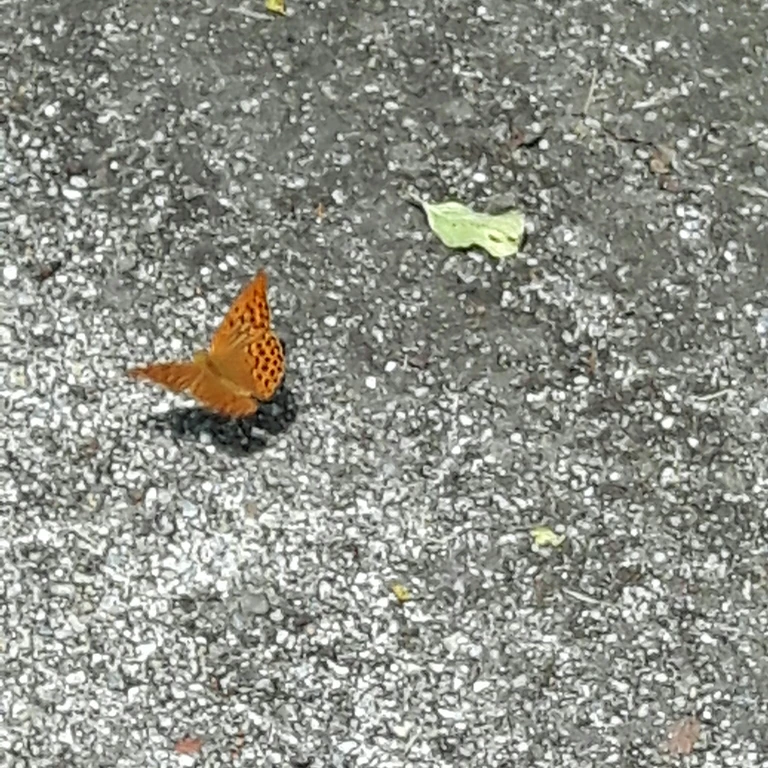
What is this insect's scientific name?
Argynnis paphia
